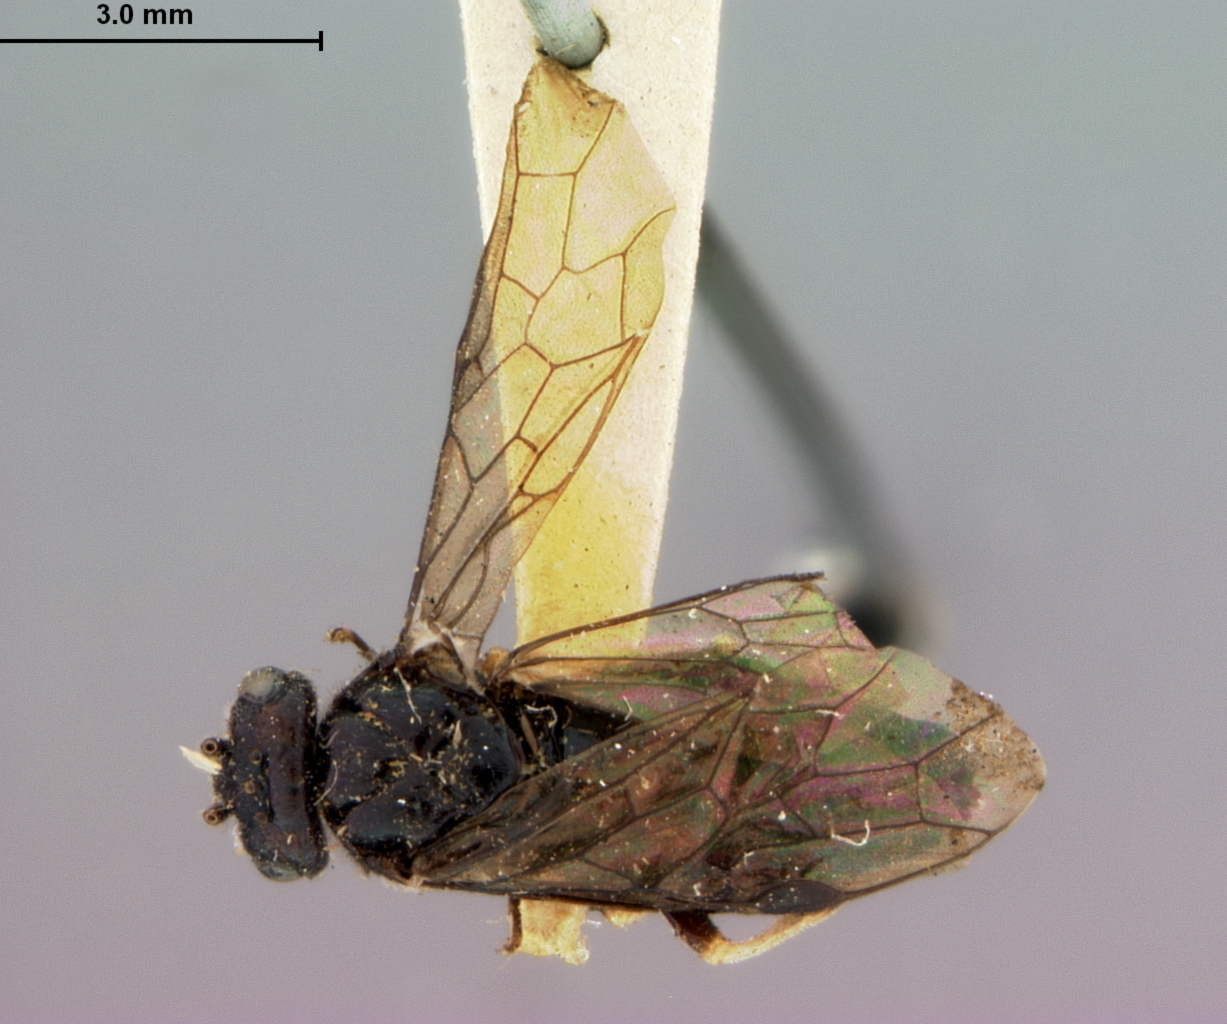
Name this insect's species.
Lophyrus gillettei
